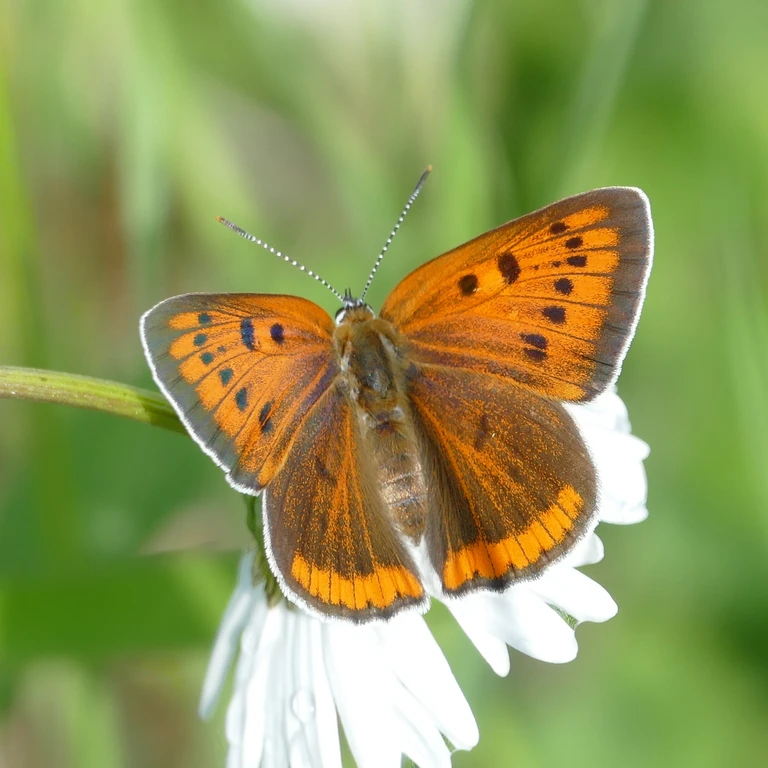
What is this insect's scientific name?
Lycaena dispar
